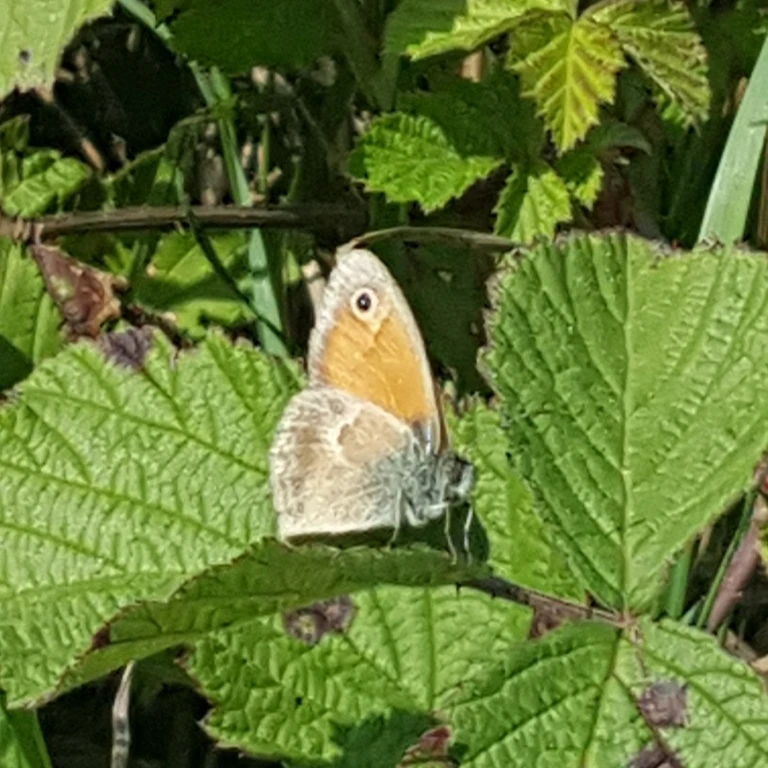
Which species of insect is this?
Coenonympha pamphilus
